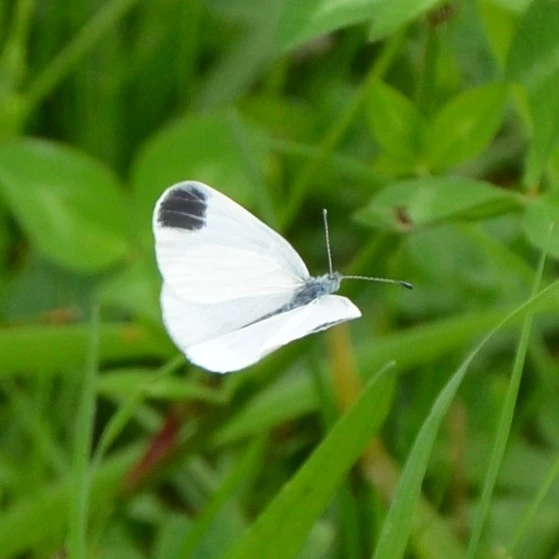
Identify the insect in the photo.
Leptidea sinapis/juvernica
